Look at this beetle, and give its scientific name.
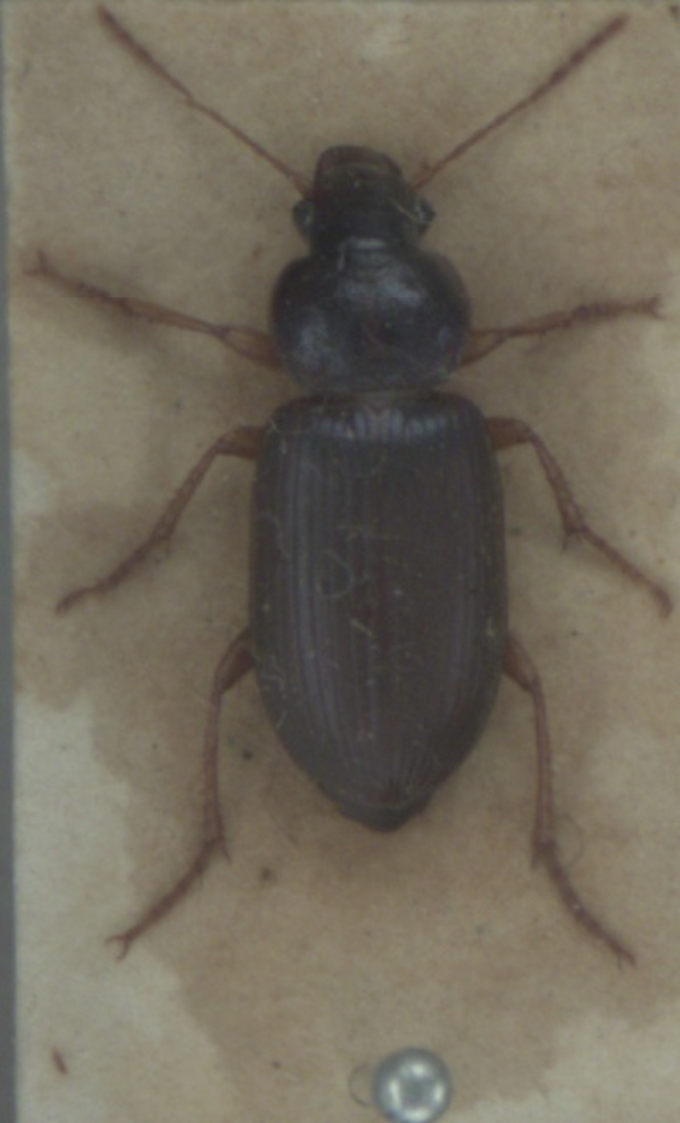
Ophonus ardosiacus
